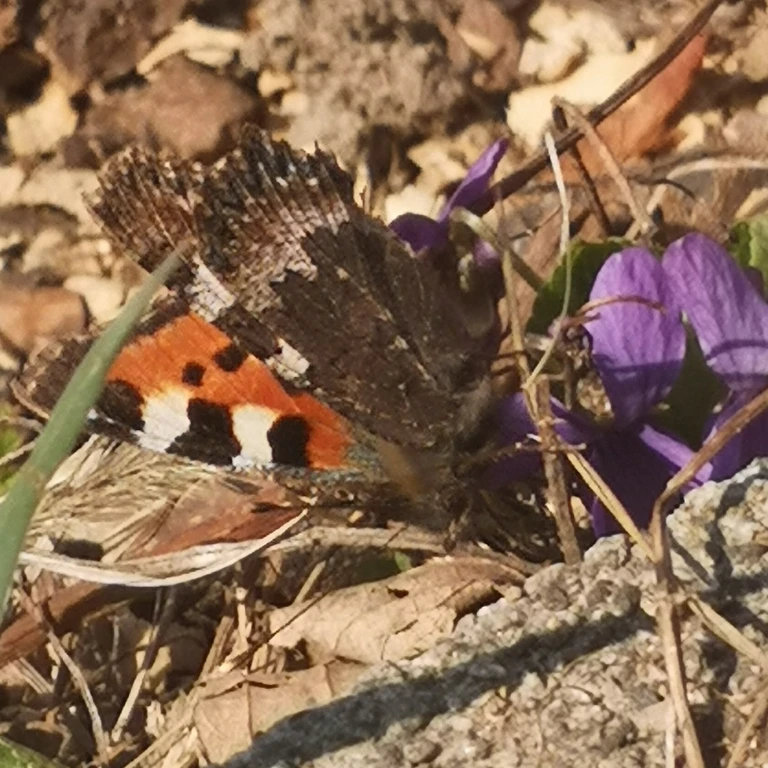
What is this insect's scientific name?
Aglais urticae
